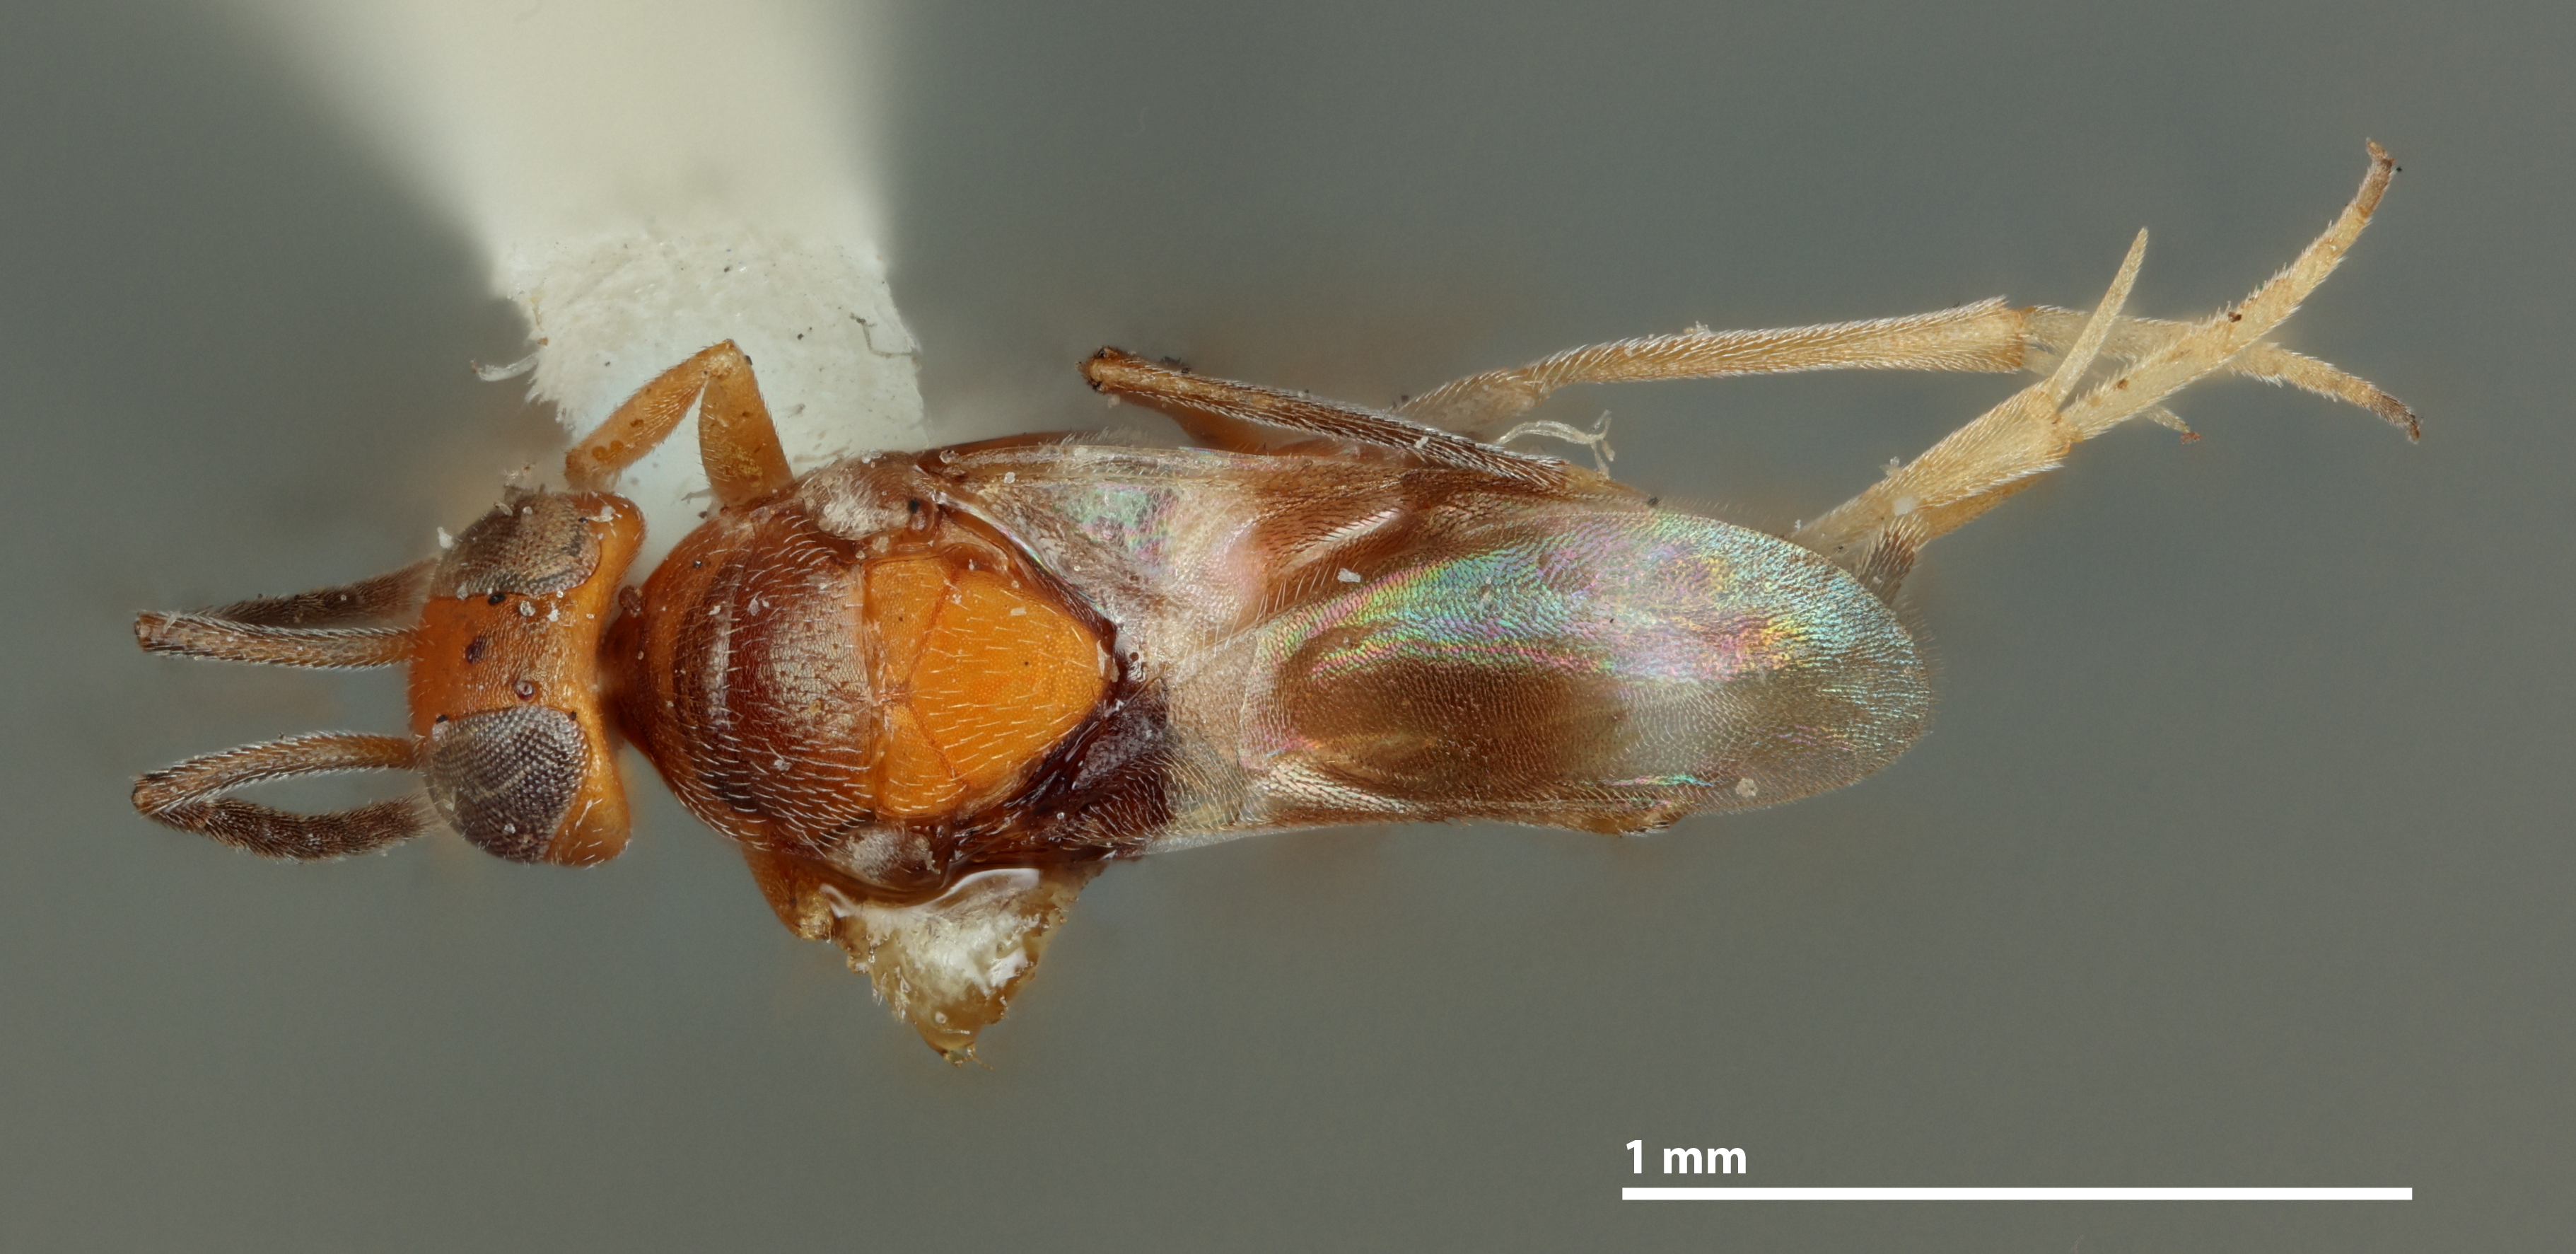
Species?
Homalotylus cockerelli
